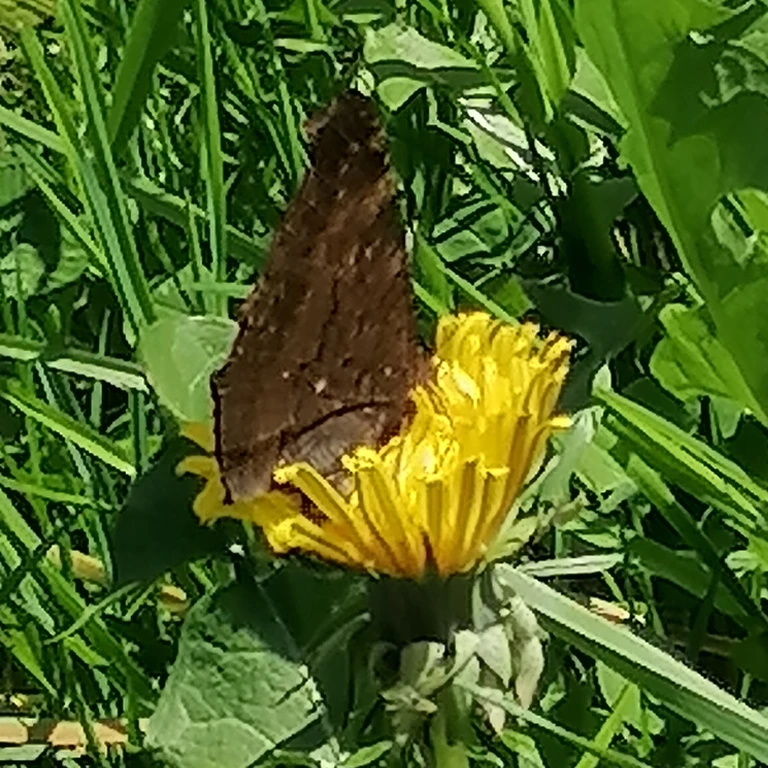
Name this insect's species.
Aglais io
